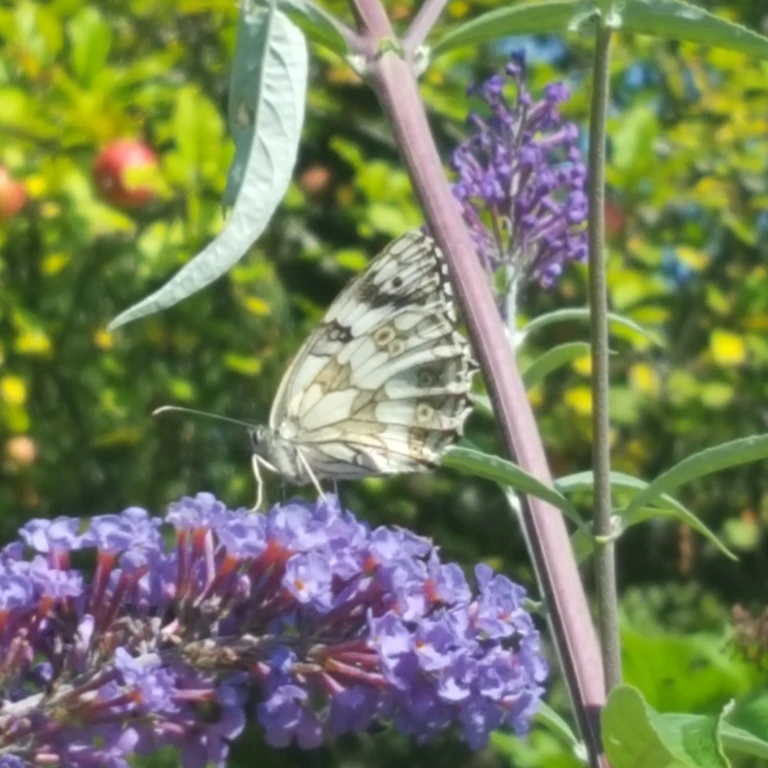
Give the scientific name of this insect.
Melanargia galathea
